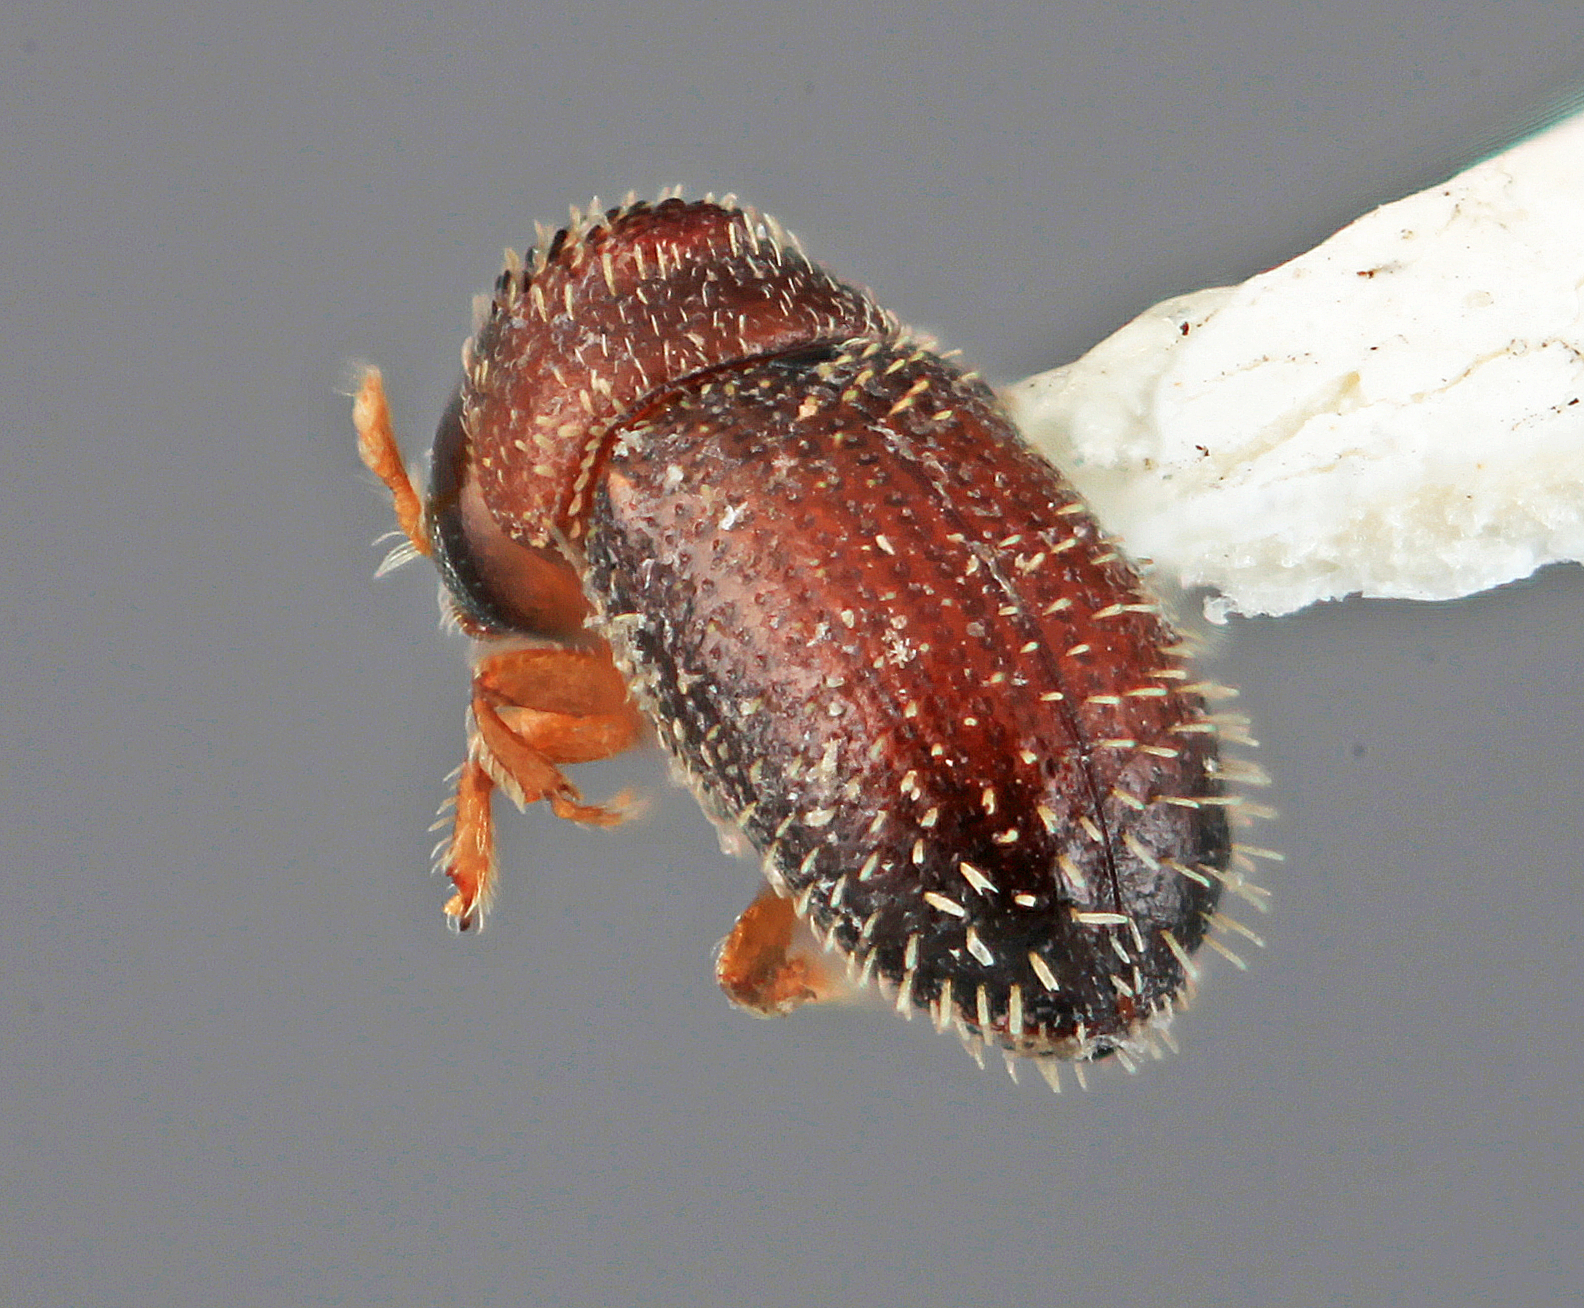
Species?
Pseudothysanoes peniculus
